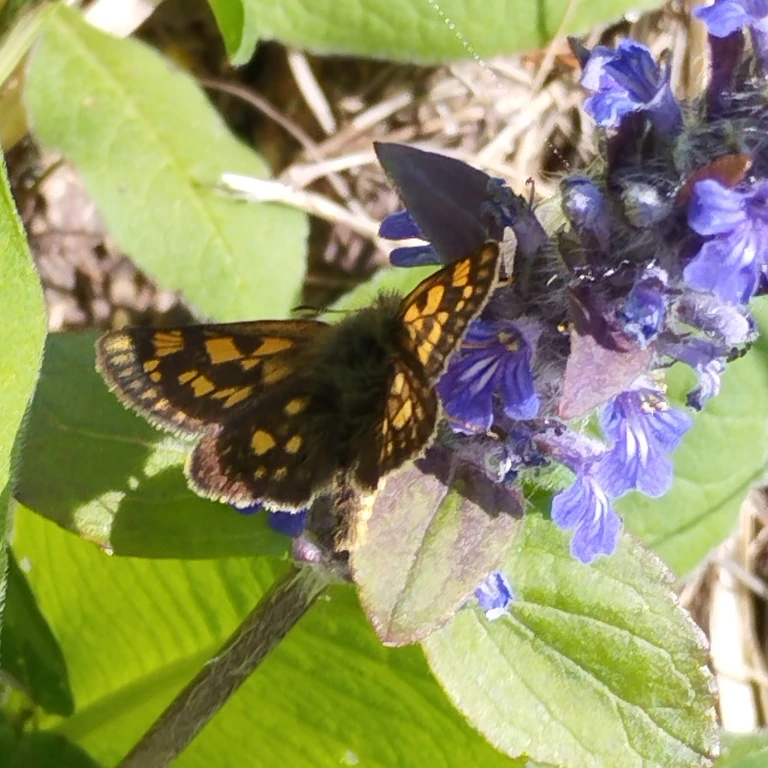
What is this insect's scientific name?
Carterocephalus palaemon
